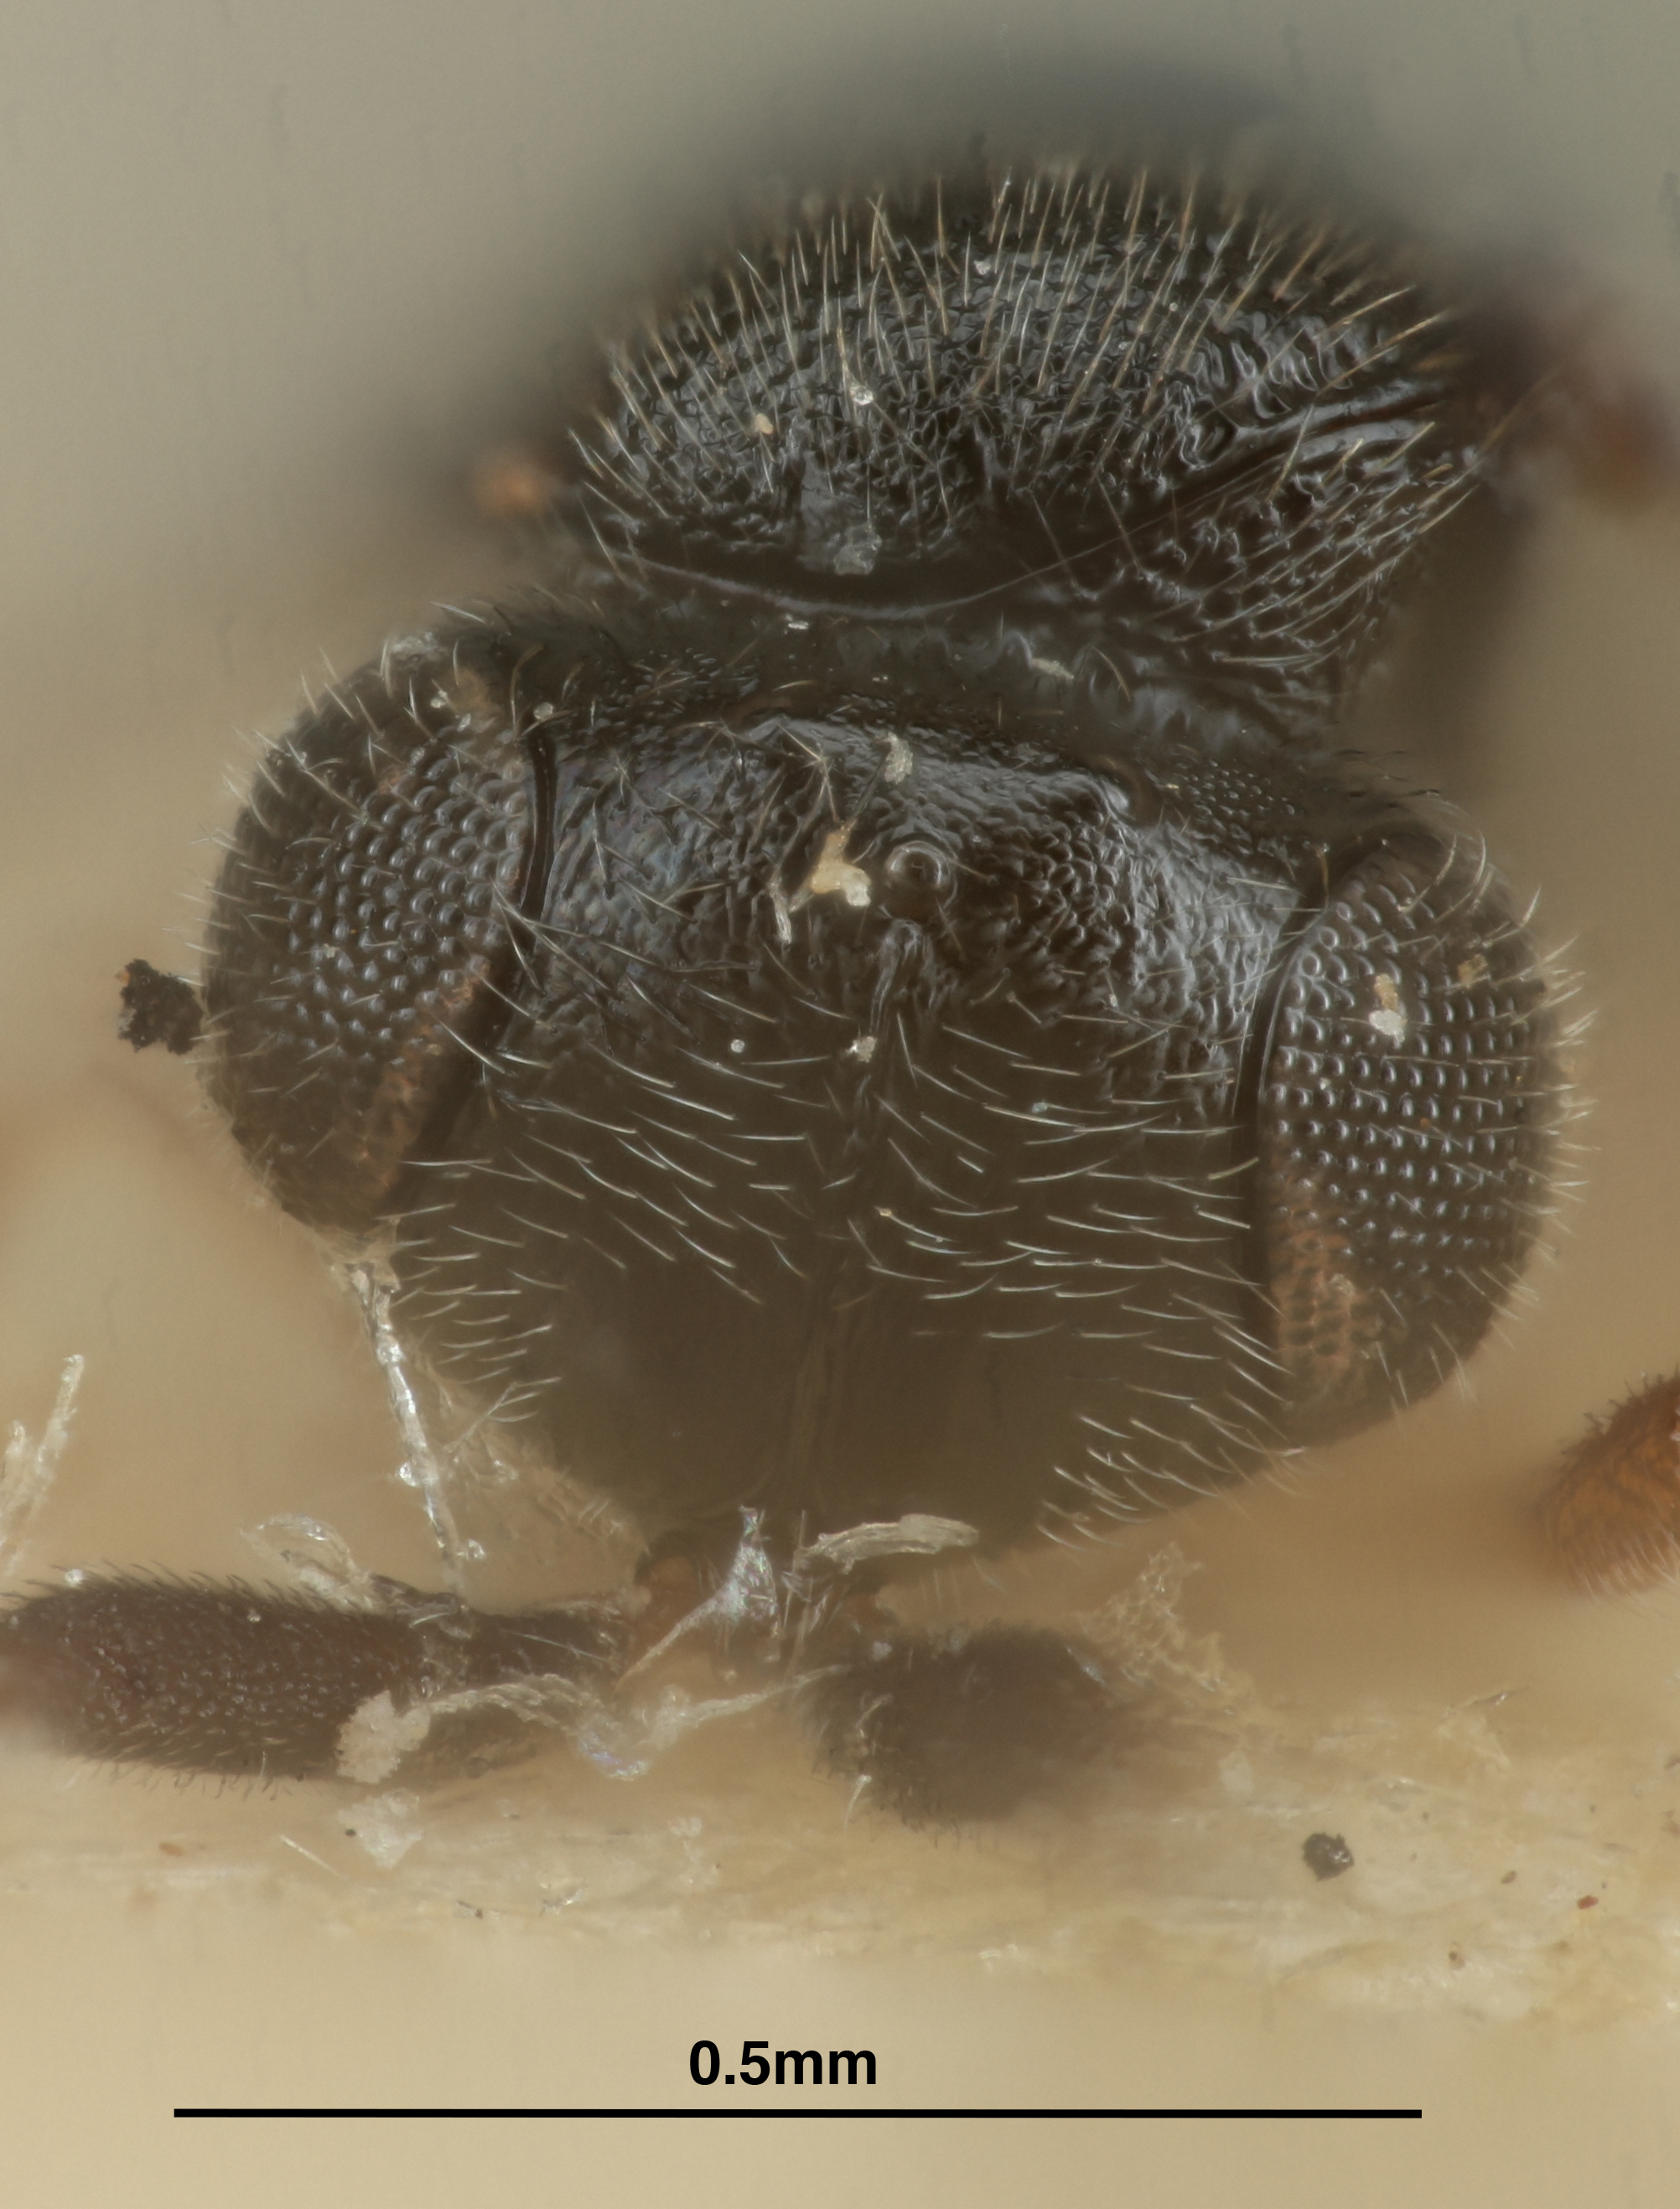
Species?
Trimorus pictus
